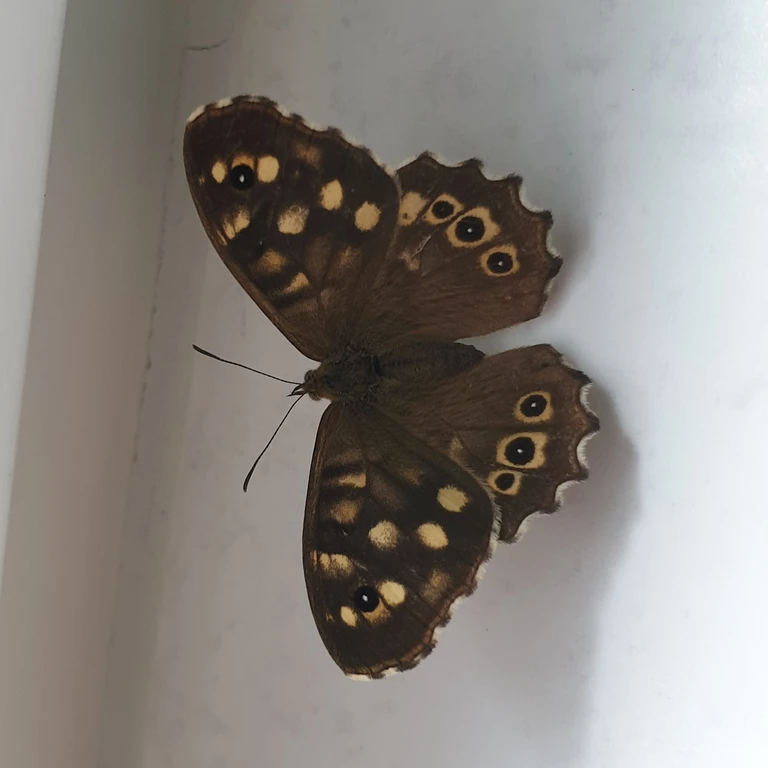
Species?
Pararge aegeria
